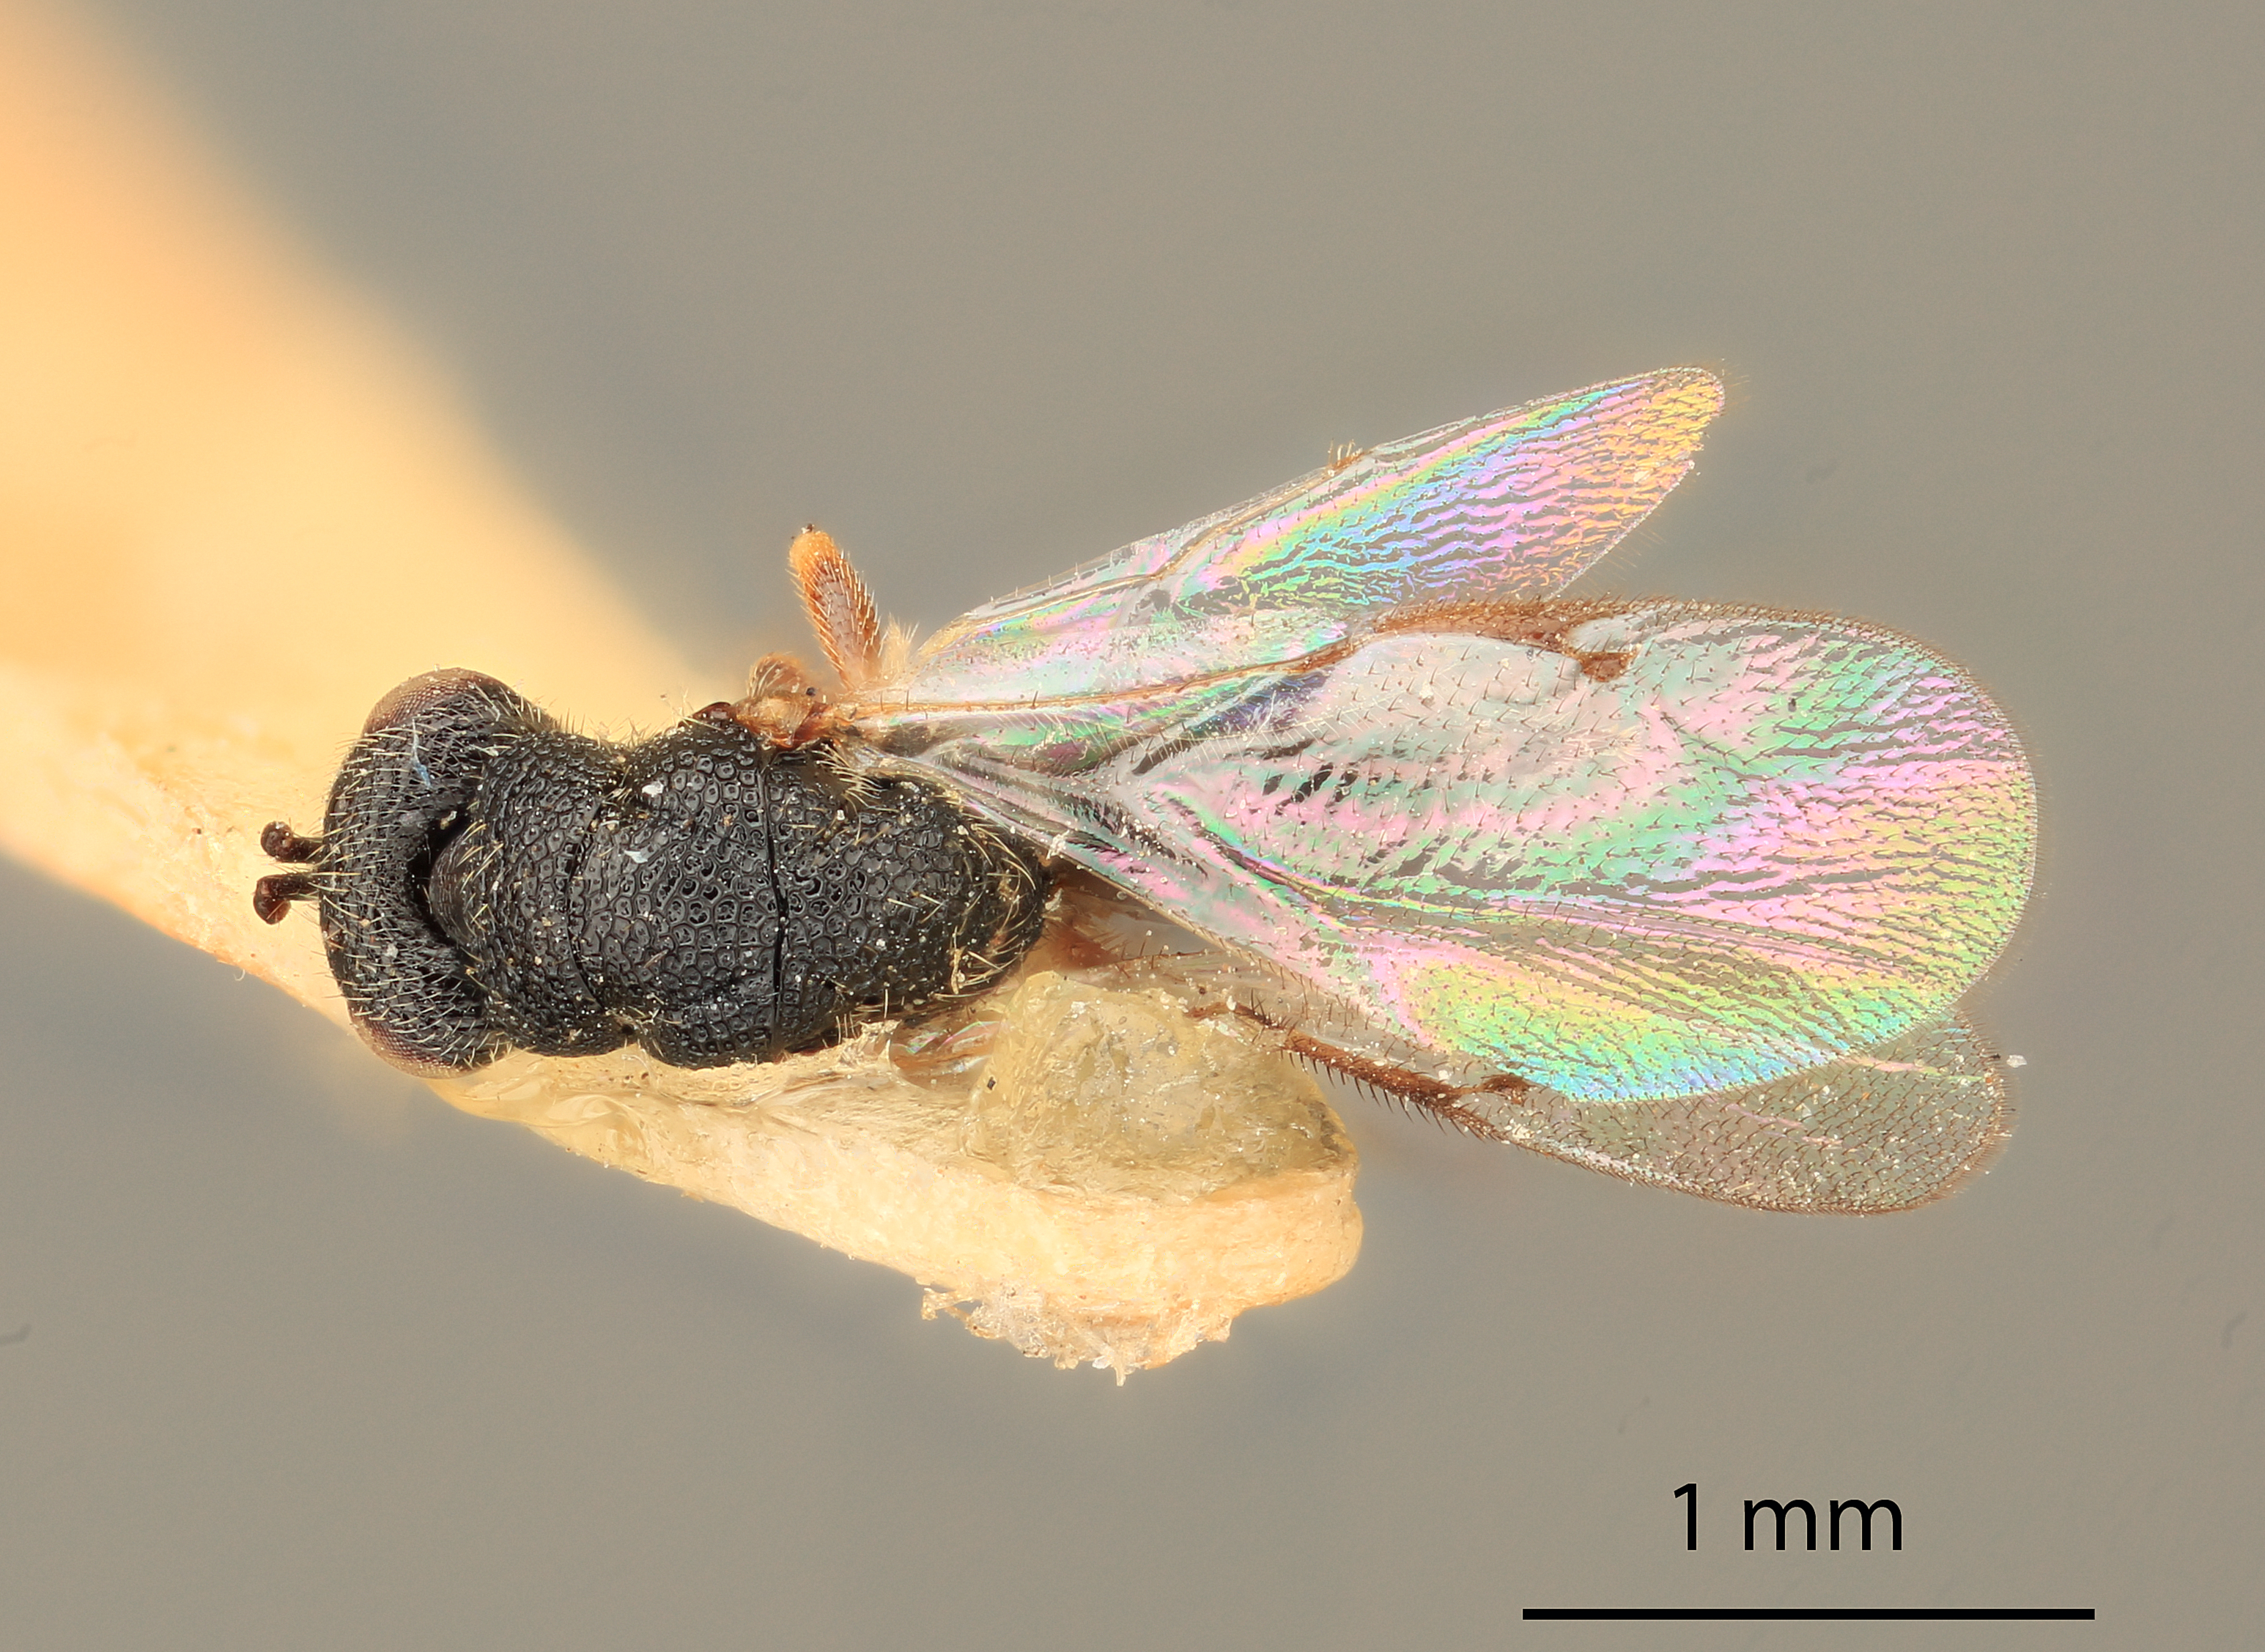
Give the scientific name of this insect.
Eurytoma pusilla
